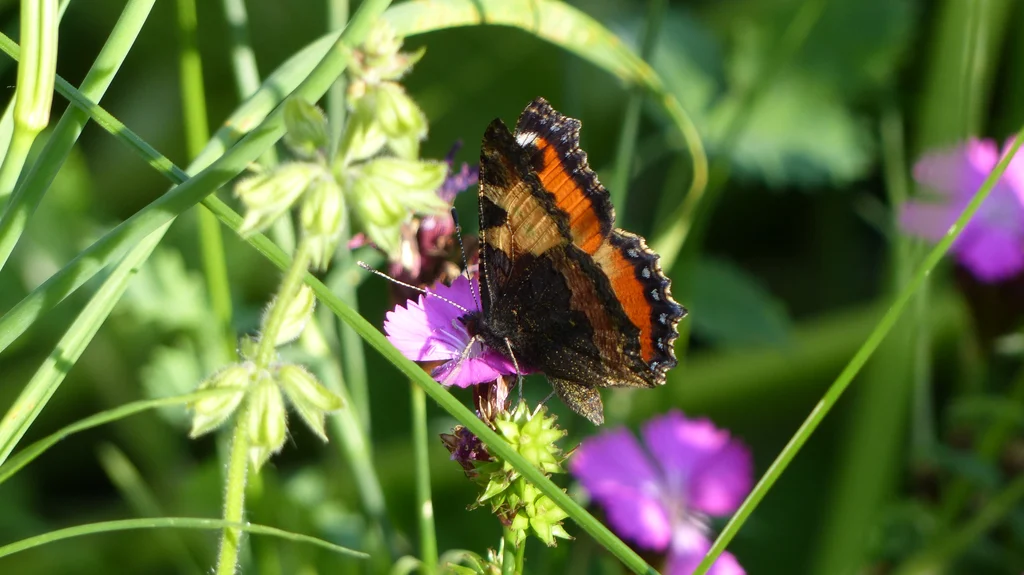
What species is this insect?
Aglais urticae
